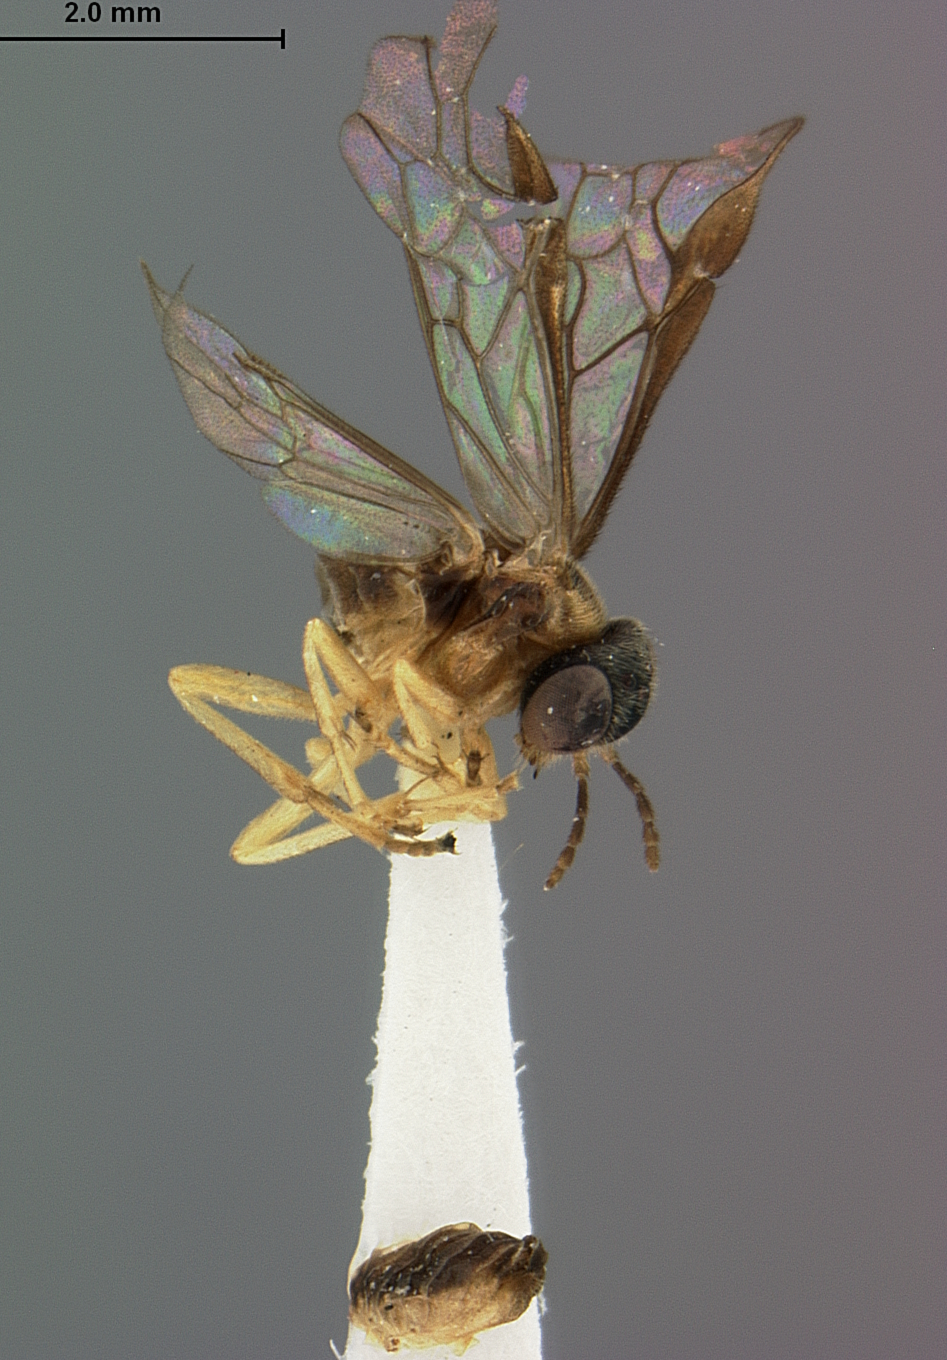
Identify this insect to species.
Acordulecera longica
